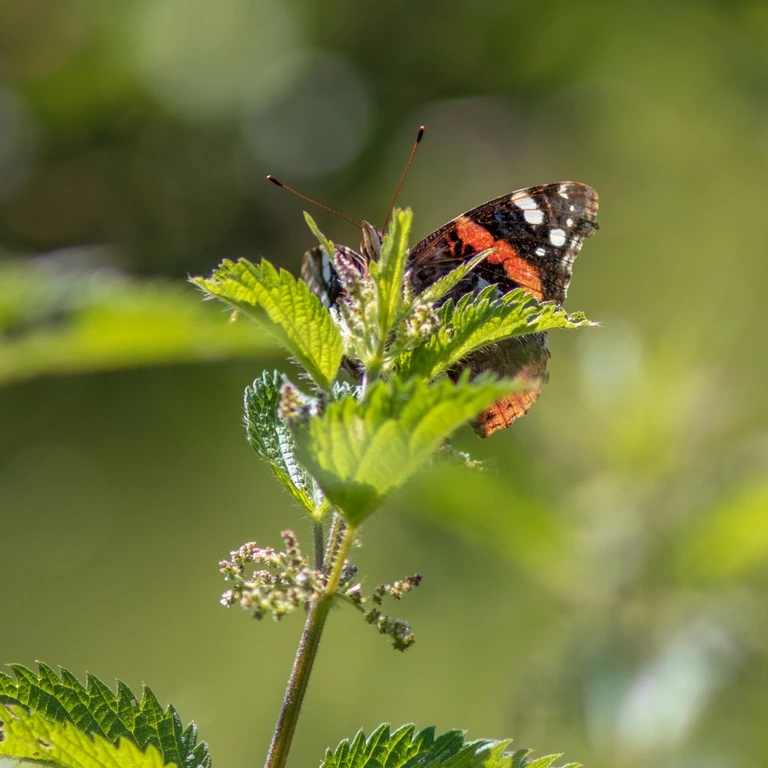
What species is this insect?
Vanessa atalanta
